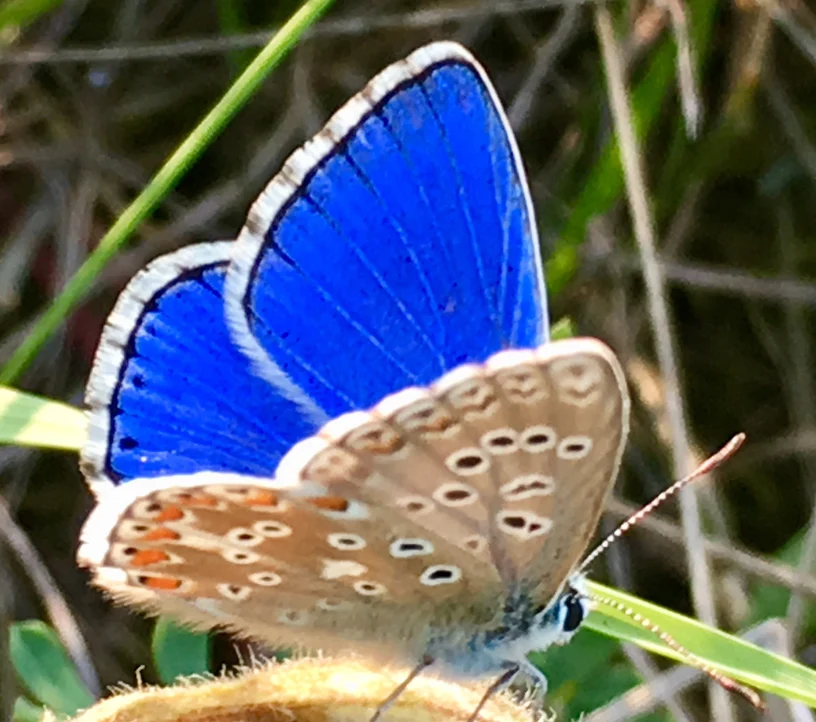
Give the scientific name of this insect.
Lysandra bellargus
